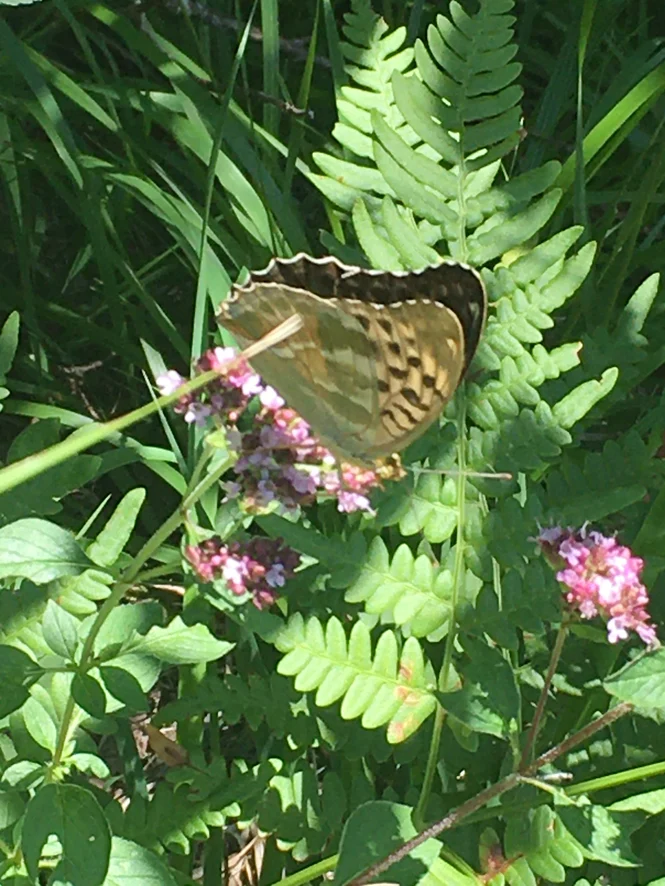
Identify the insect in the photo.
Argynnis paphia
